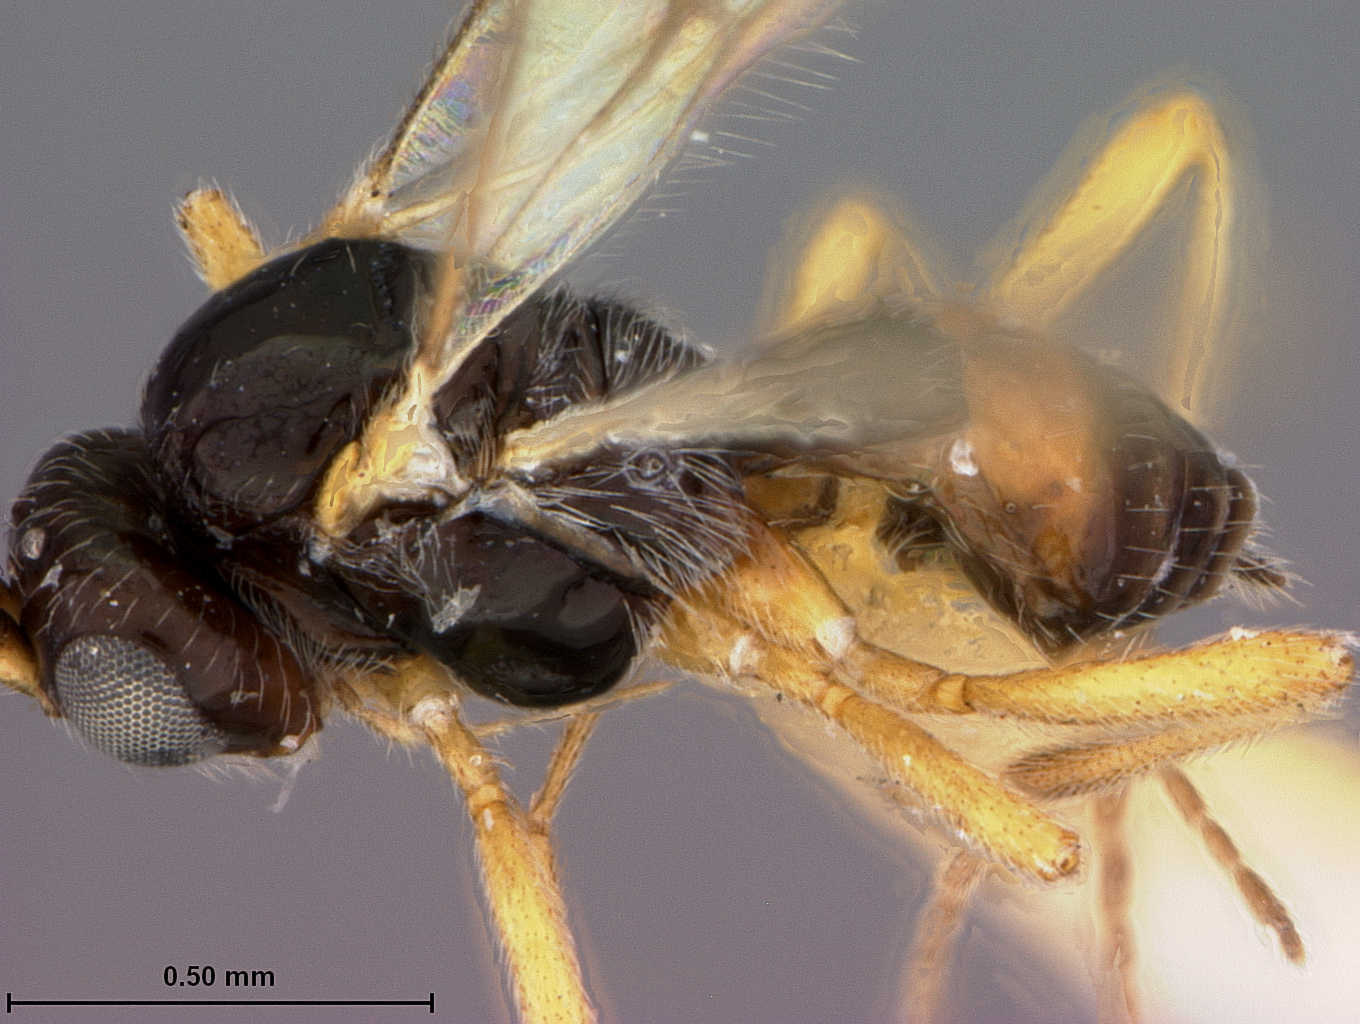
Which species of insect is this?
Opius nudiscutum
